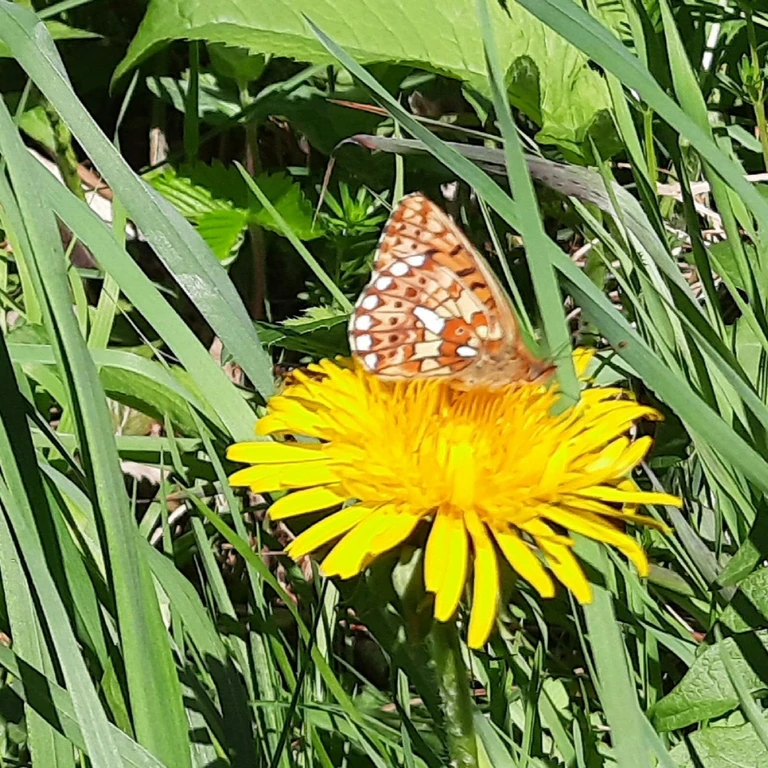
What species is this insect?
Boloria euphrosyne (also Clossiana euphrosyne)
